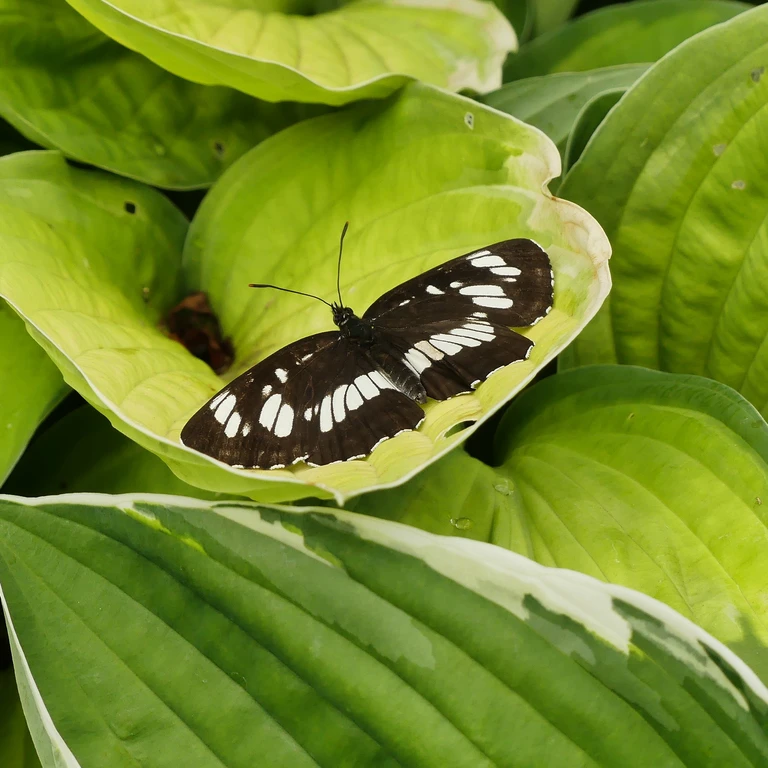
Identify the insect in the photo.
Neptis rivularis
